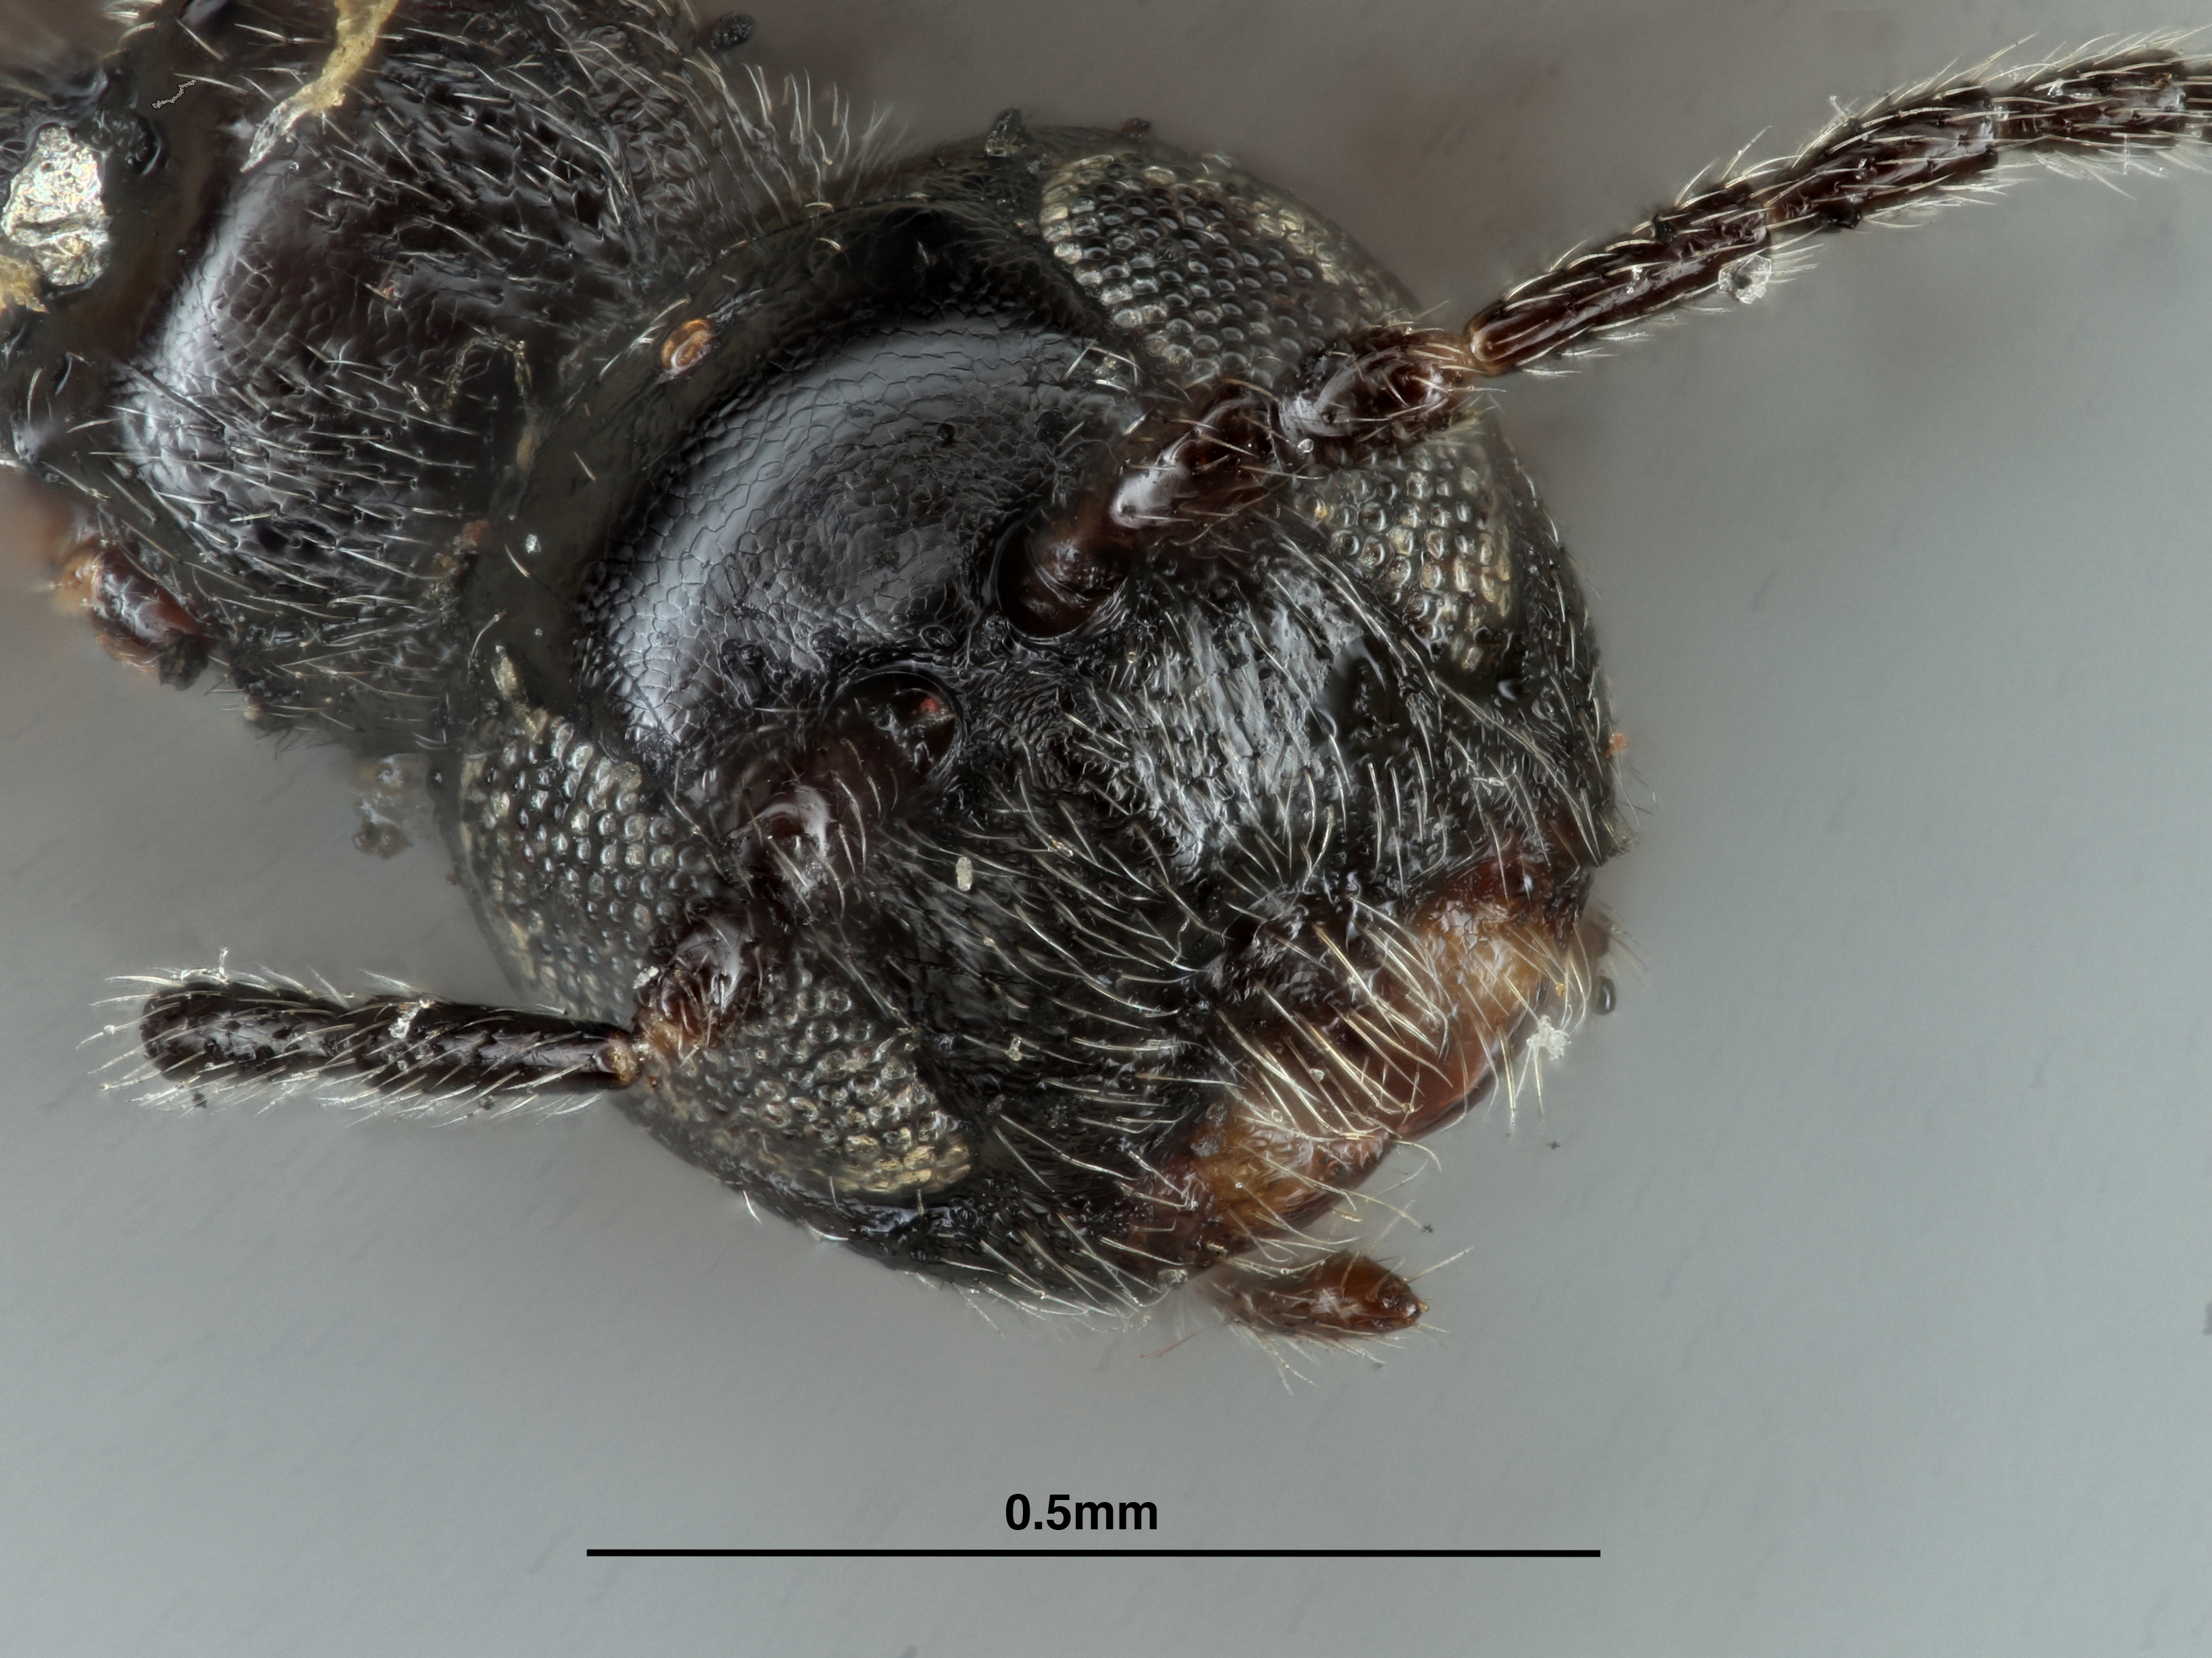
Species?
Xystoteras poculum
